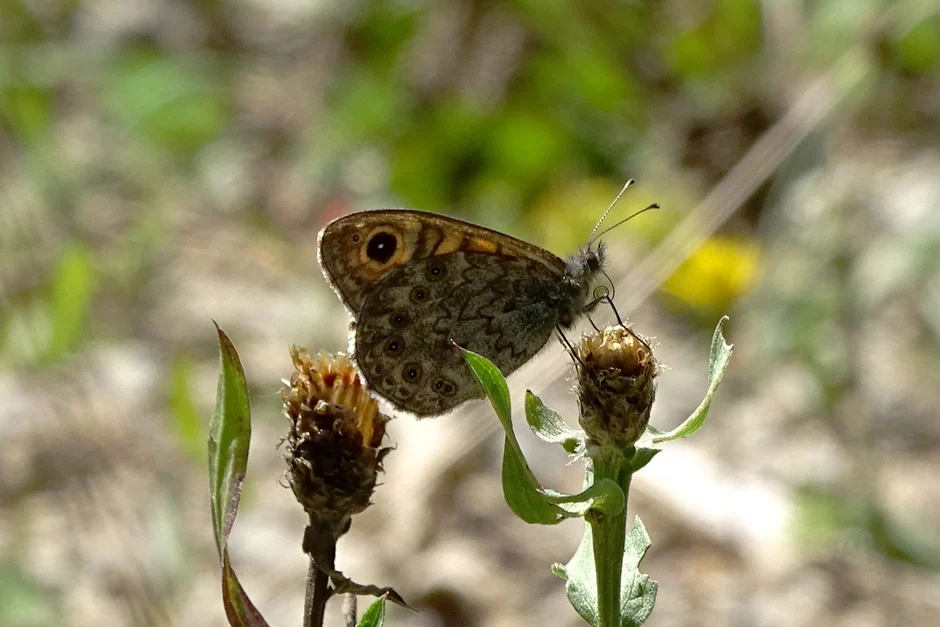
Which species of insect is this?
Lasiommata megera (also Pararge megera)
